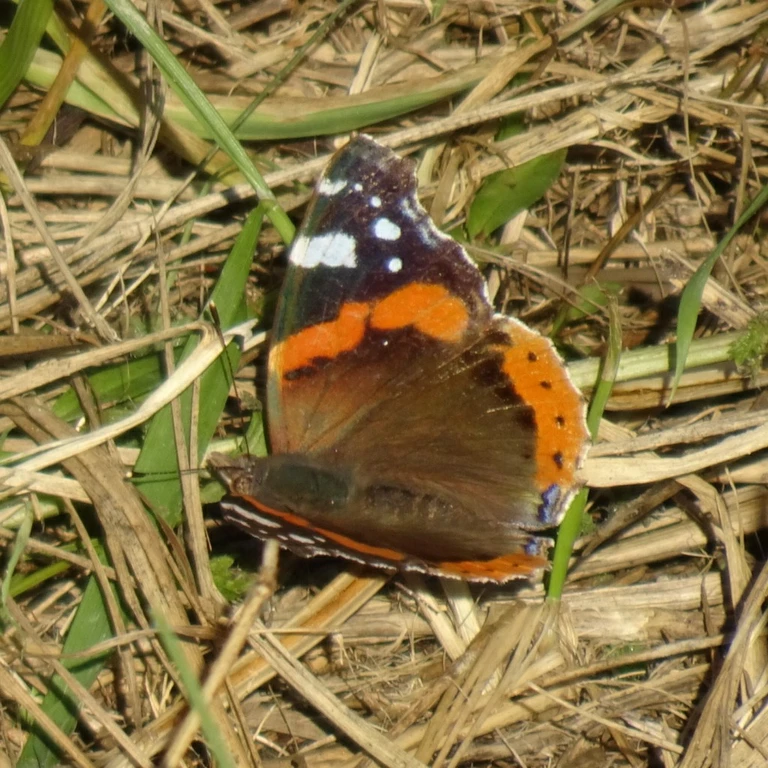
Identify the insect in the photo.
Vanessa atalanta
